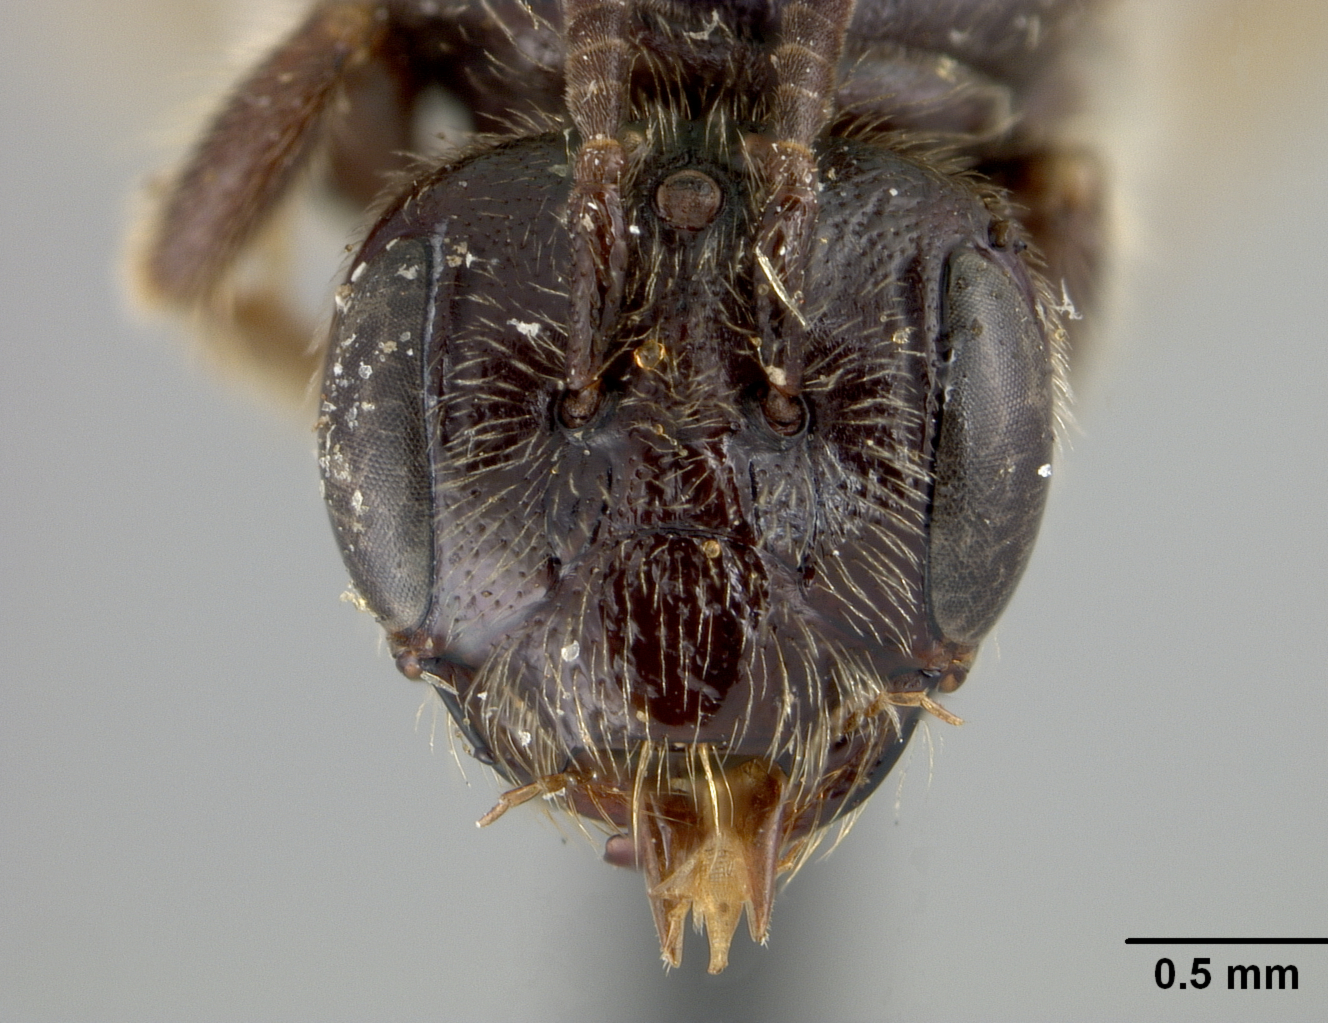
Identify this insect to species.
Panurginus atramontensis
